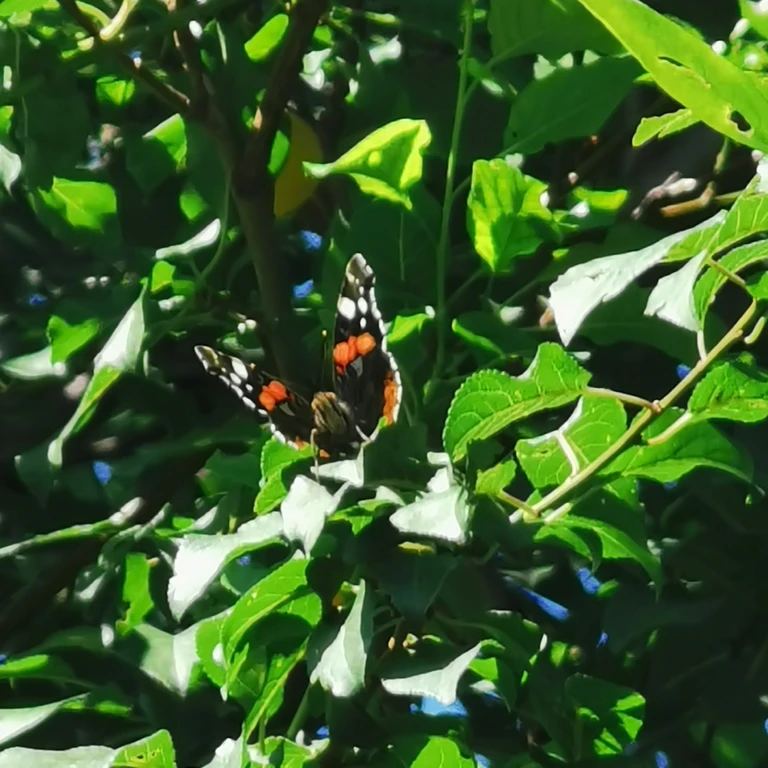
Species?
Vanessa atalanta
